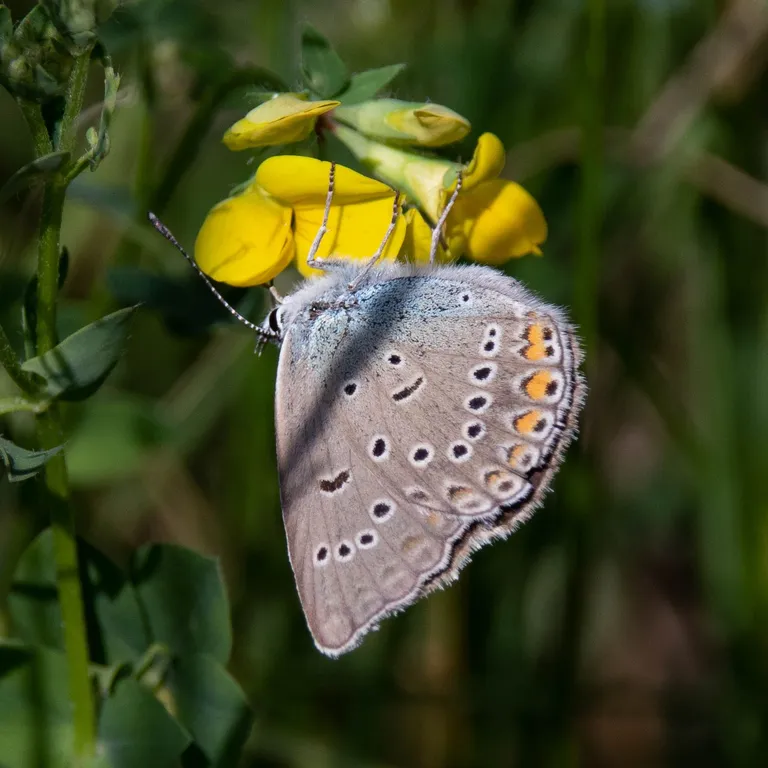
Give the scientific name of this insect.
Polyommatus amandus (also Plebejus amanda)
